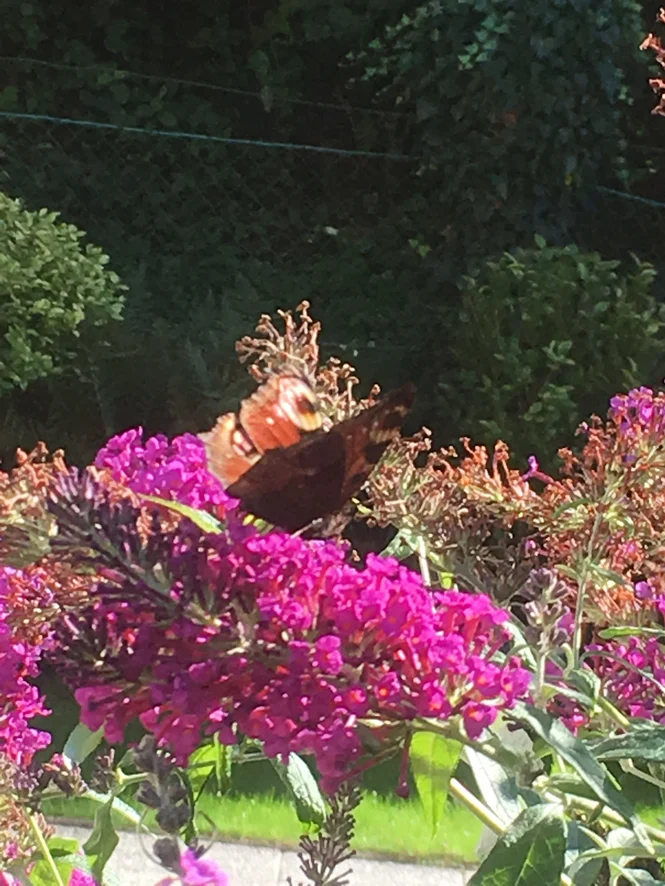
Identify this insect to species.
Aglais io
